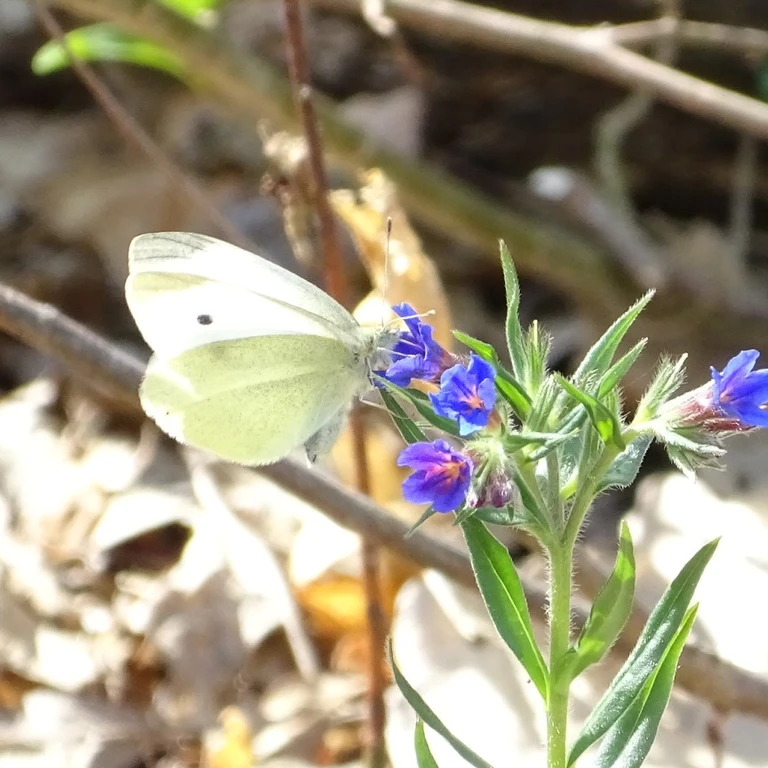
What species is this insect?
Pieris rapae
